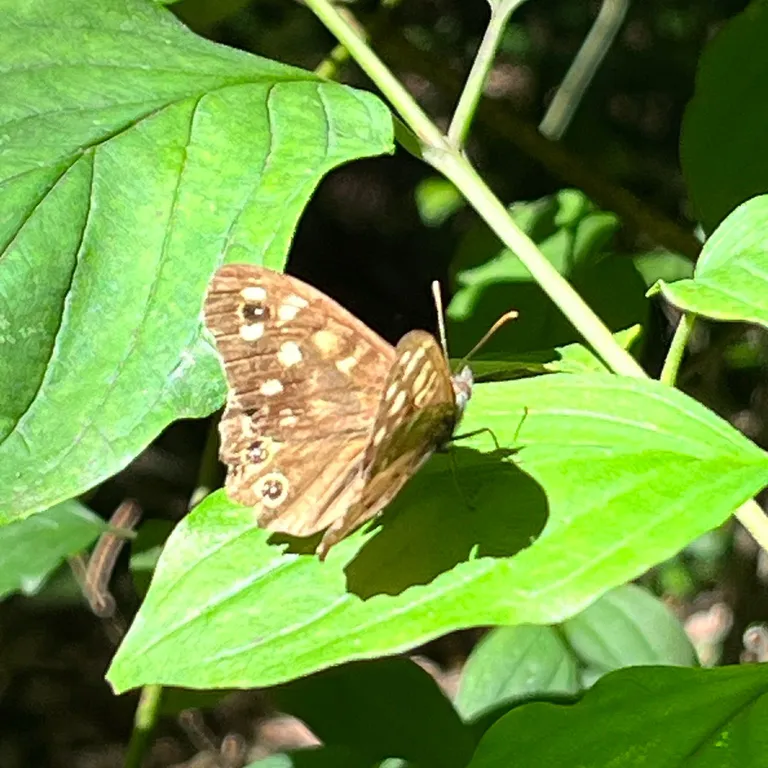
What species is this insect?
Pararge aegeria
